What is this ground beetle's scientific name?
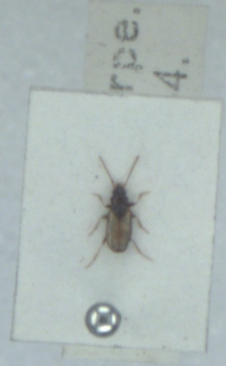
Tachys scutellaris
